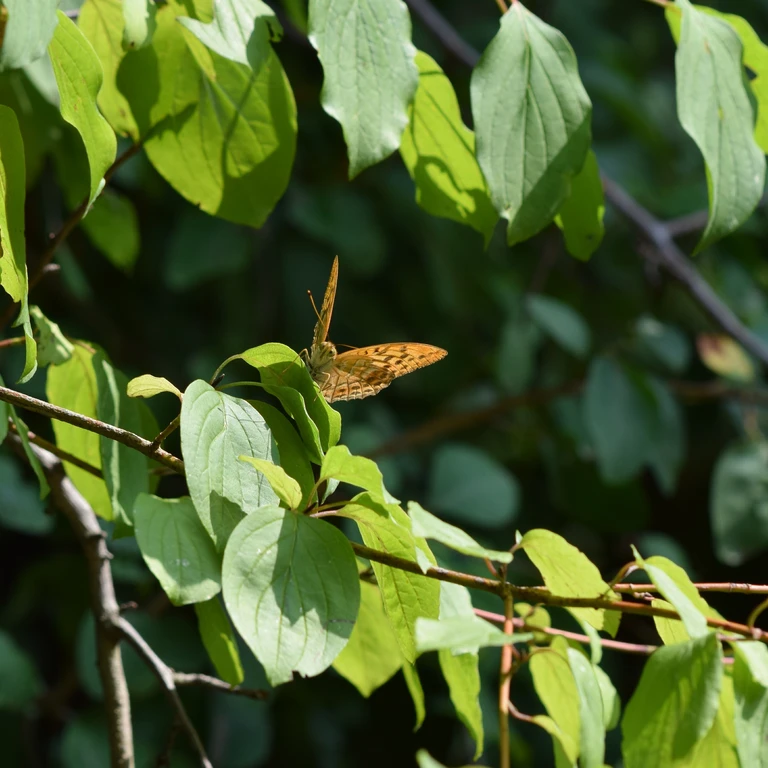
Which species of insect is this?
Argynnis paphia
